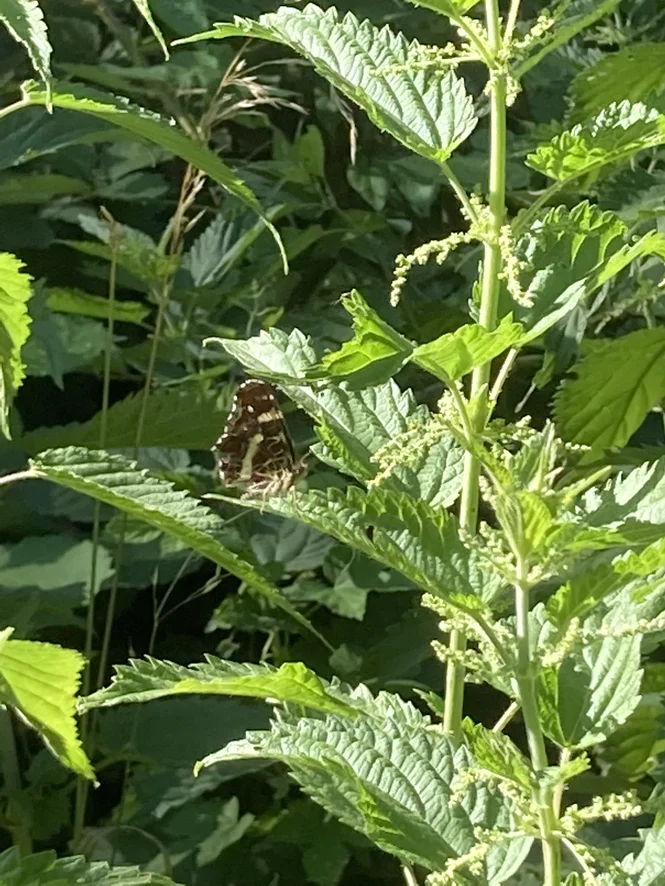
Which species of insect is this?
Araschnia levana
